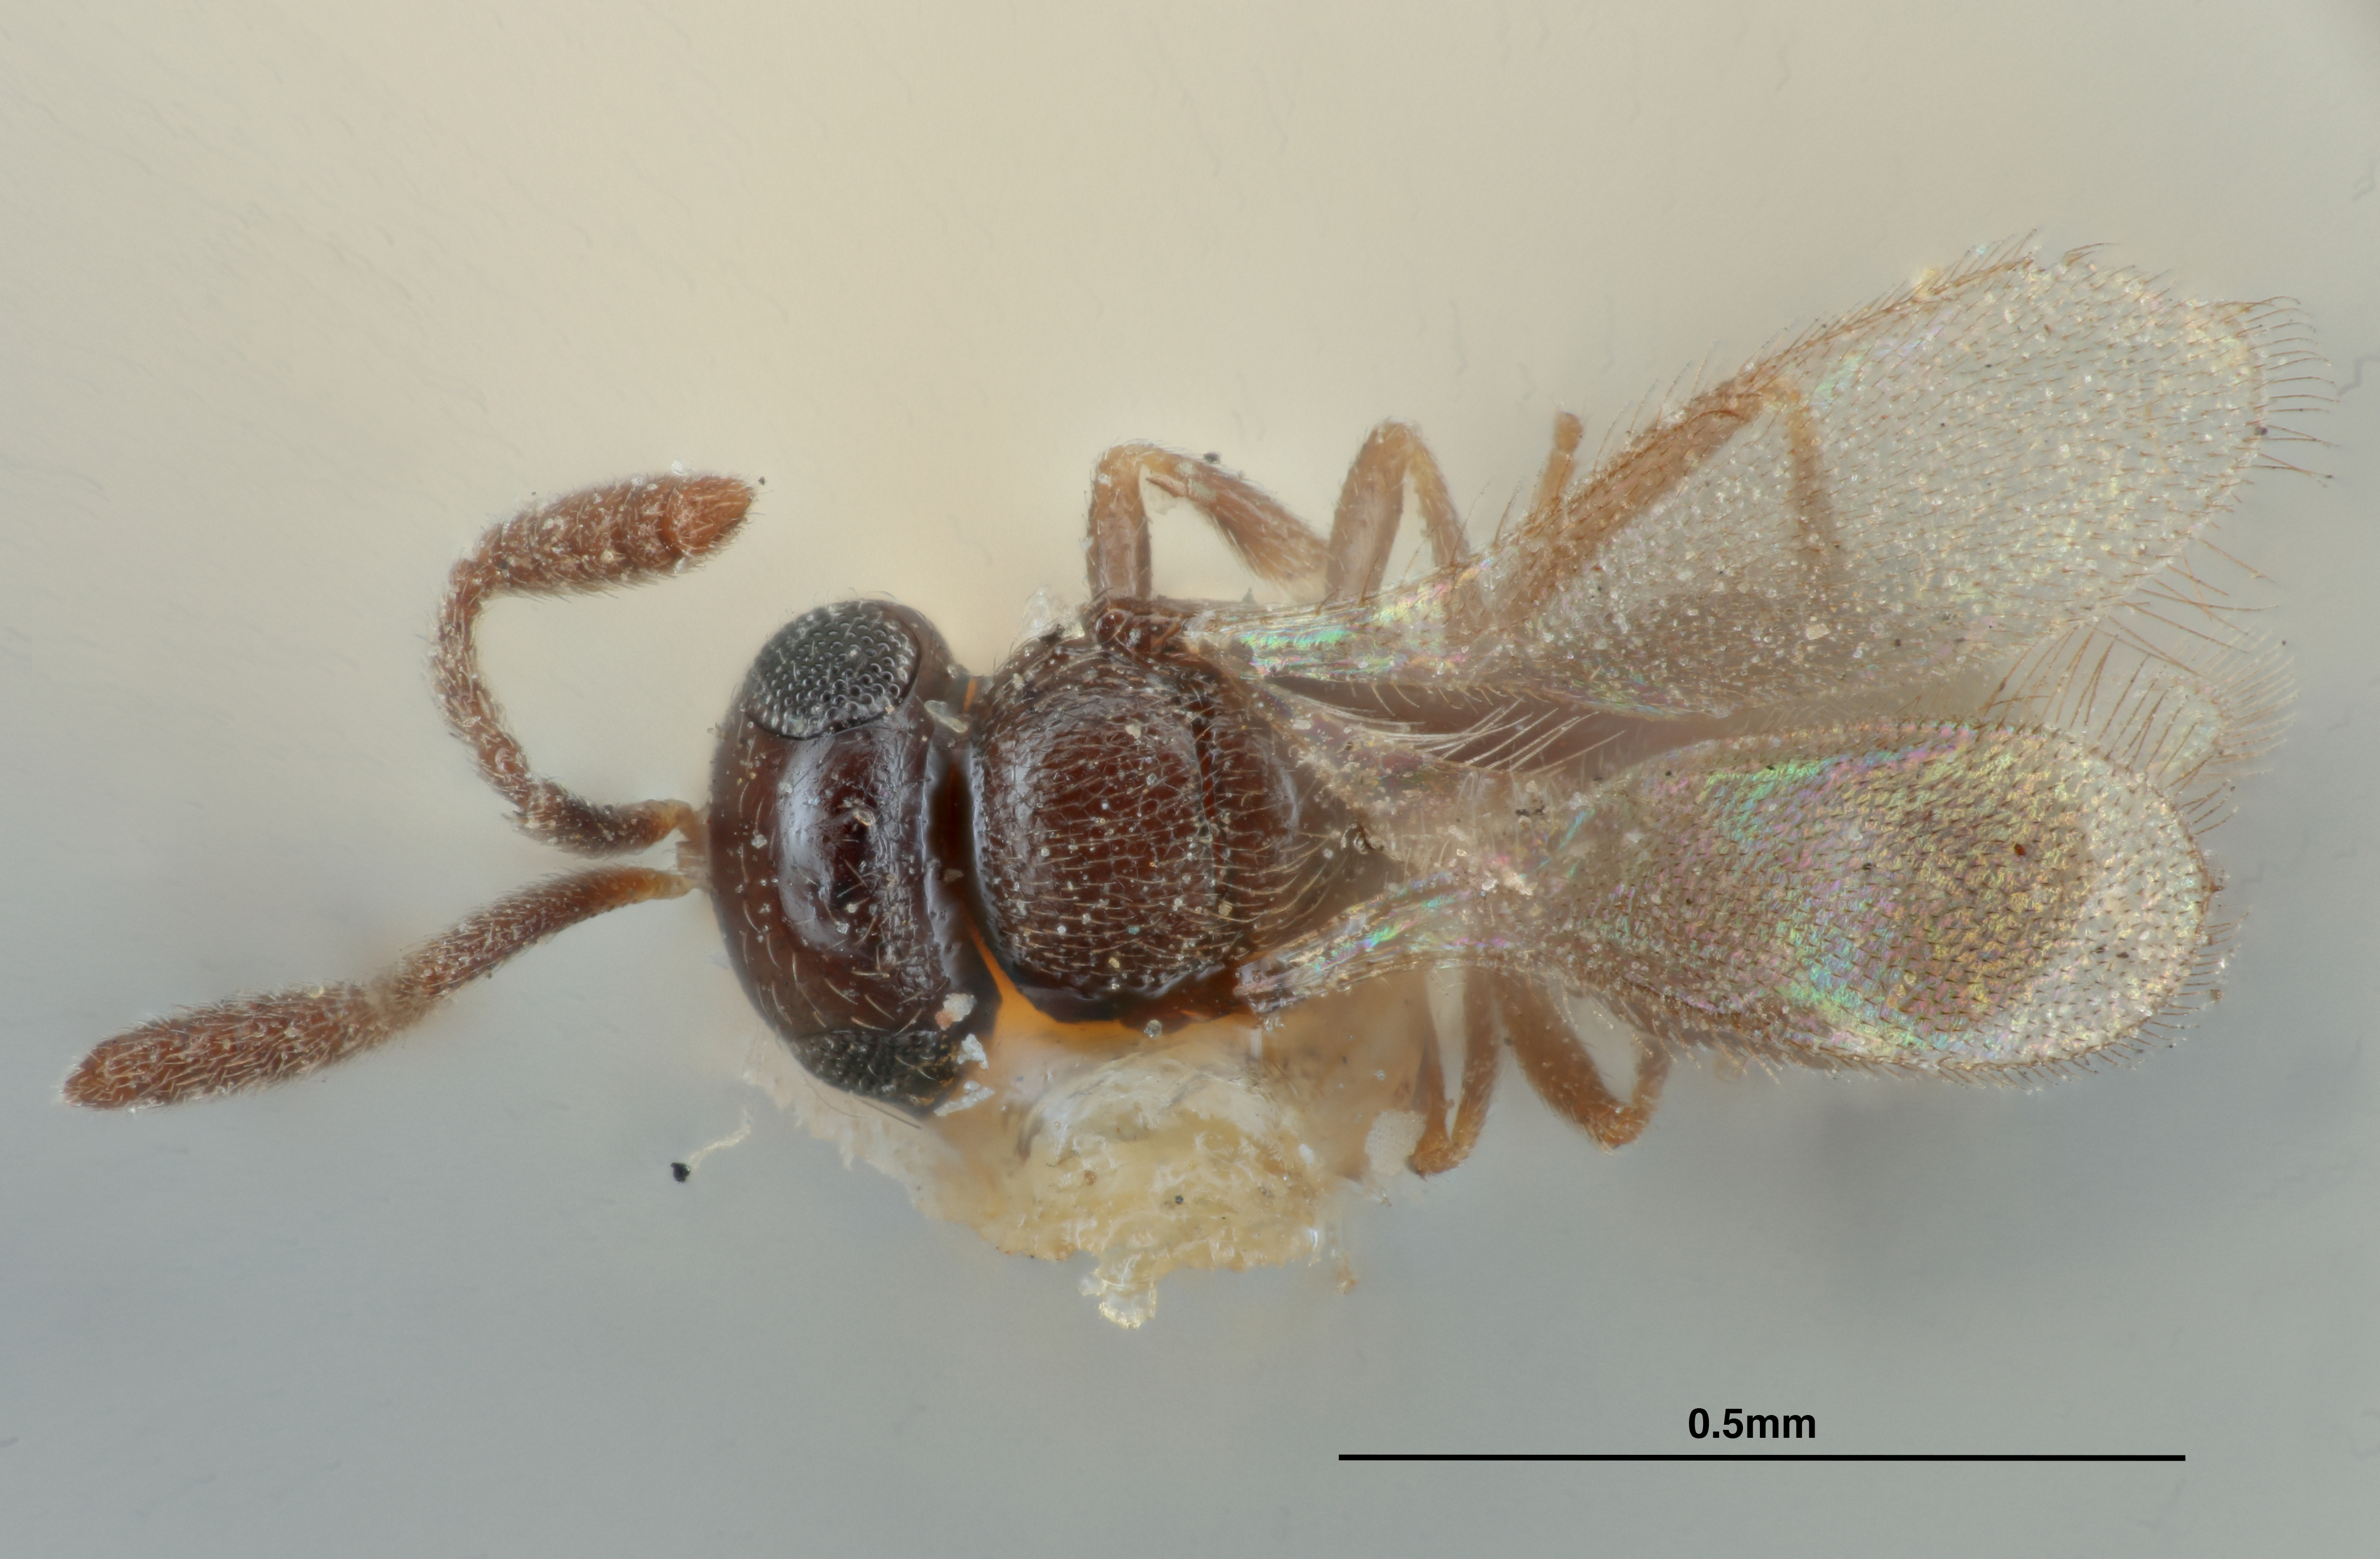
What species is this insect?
Trimorus monticola
